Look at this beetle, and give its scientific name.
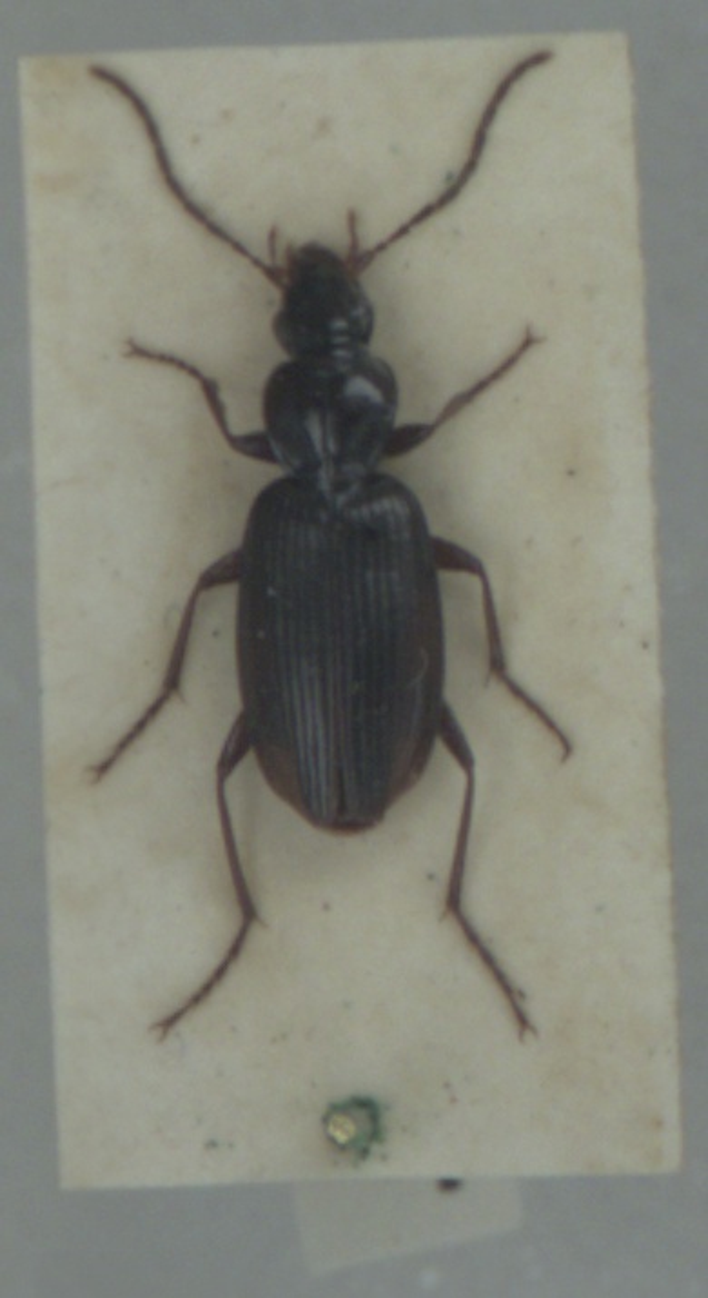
Platynus livens
